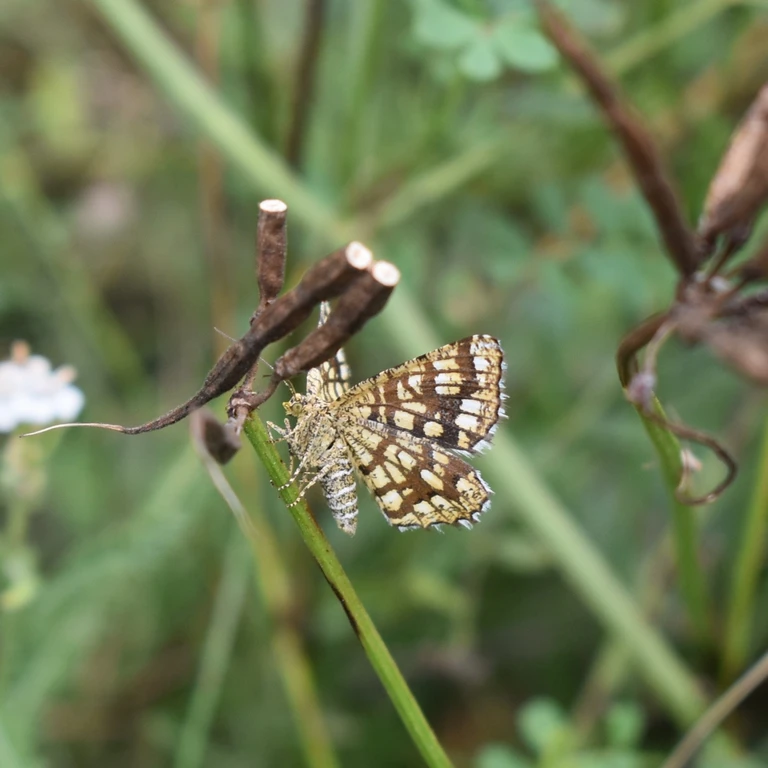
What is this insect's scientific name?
Chiasmia clathrata
